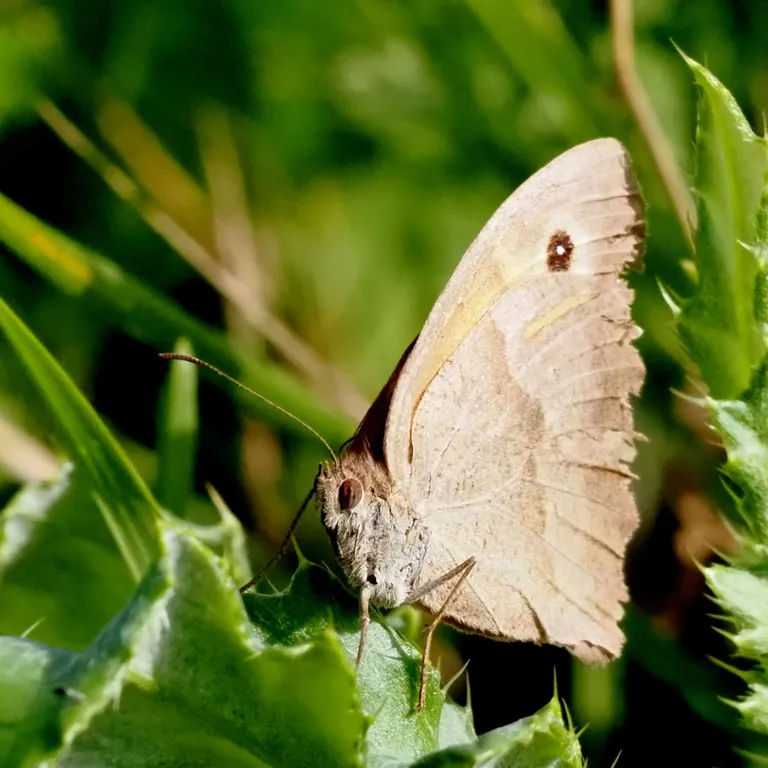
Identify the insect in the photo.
Maniola jurtina
